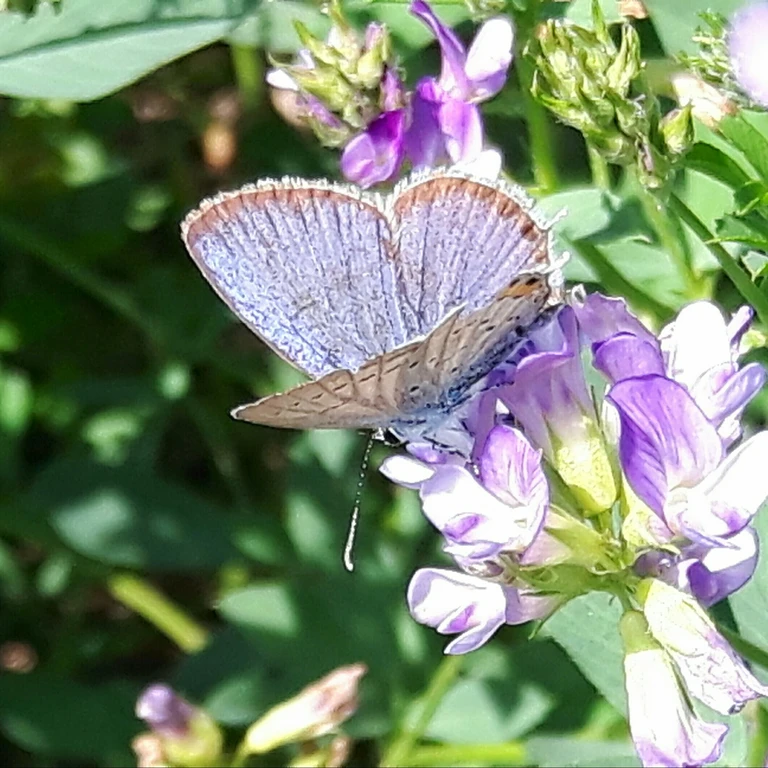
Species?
Cupido argiades (also Elkalyce argiades)
